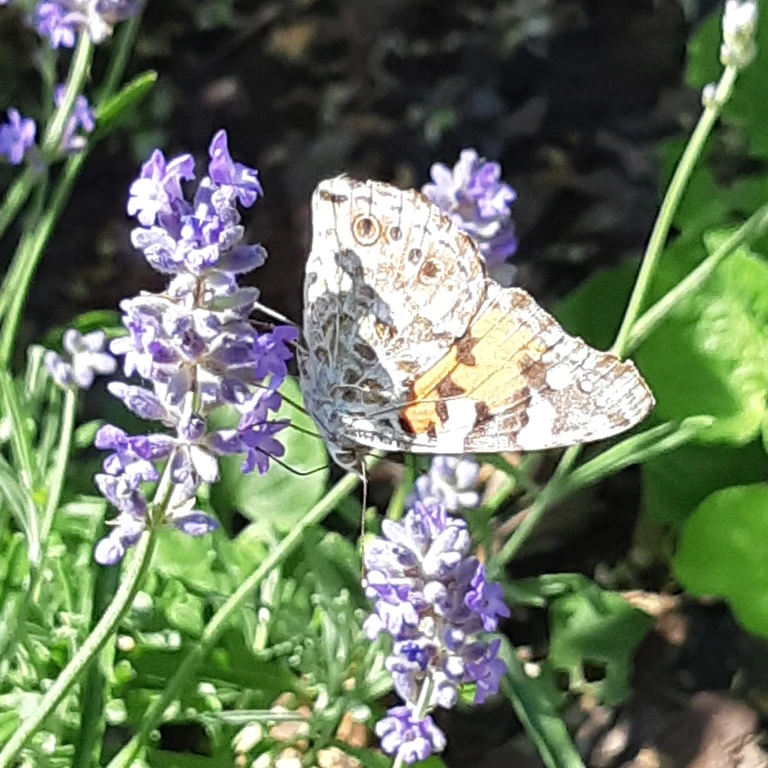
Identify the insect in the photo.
Vanessa cardui
